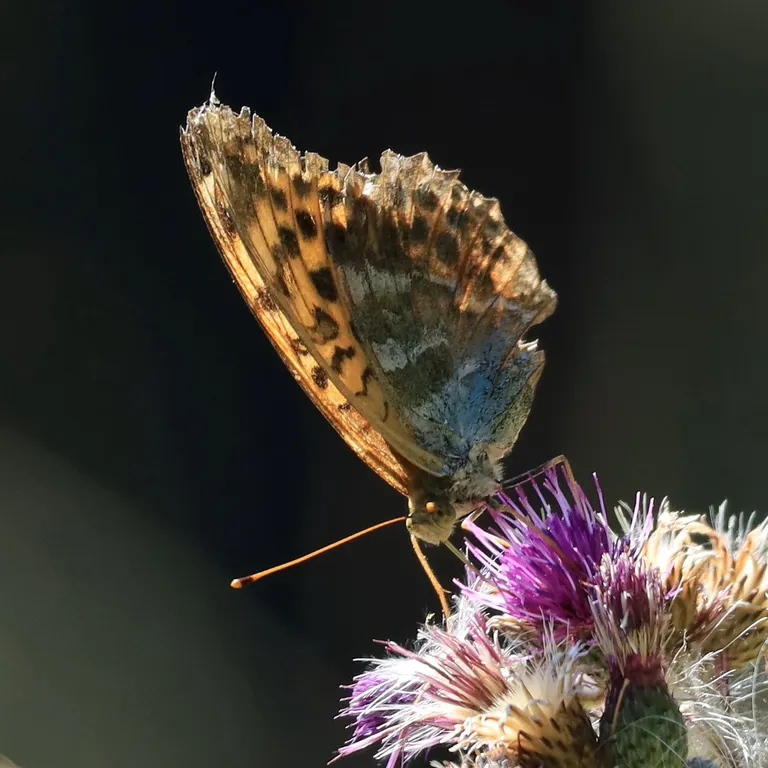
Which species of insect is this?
Argynnis paphia
